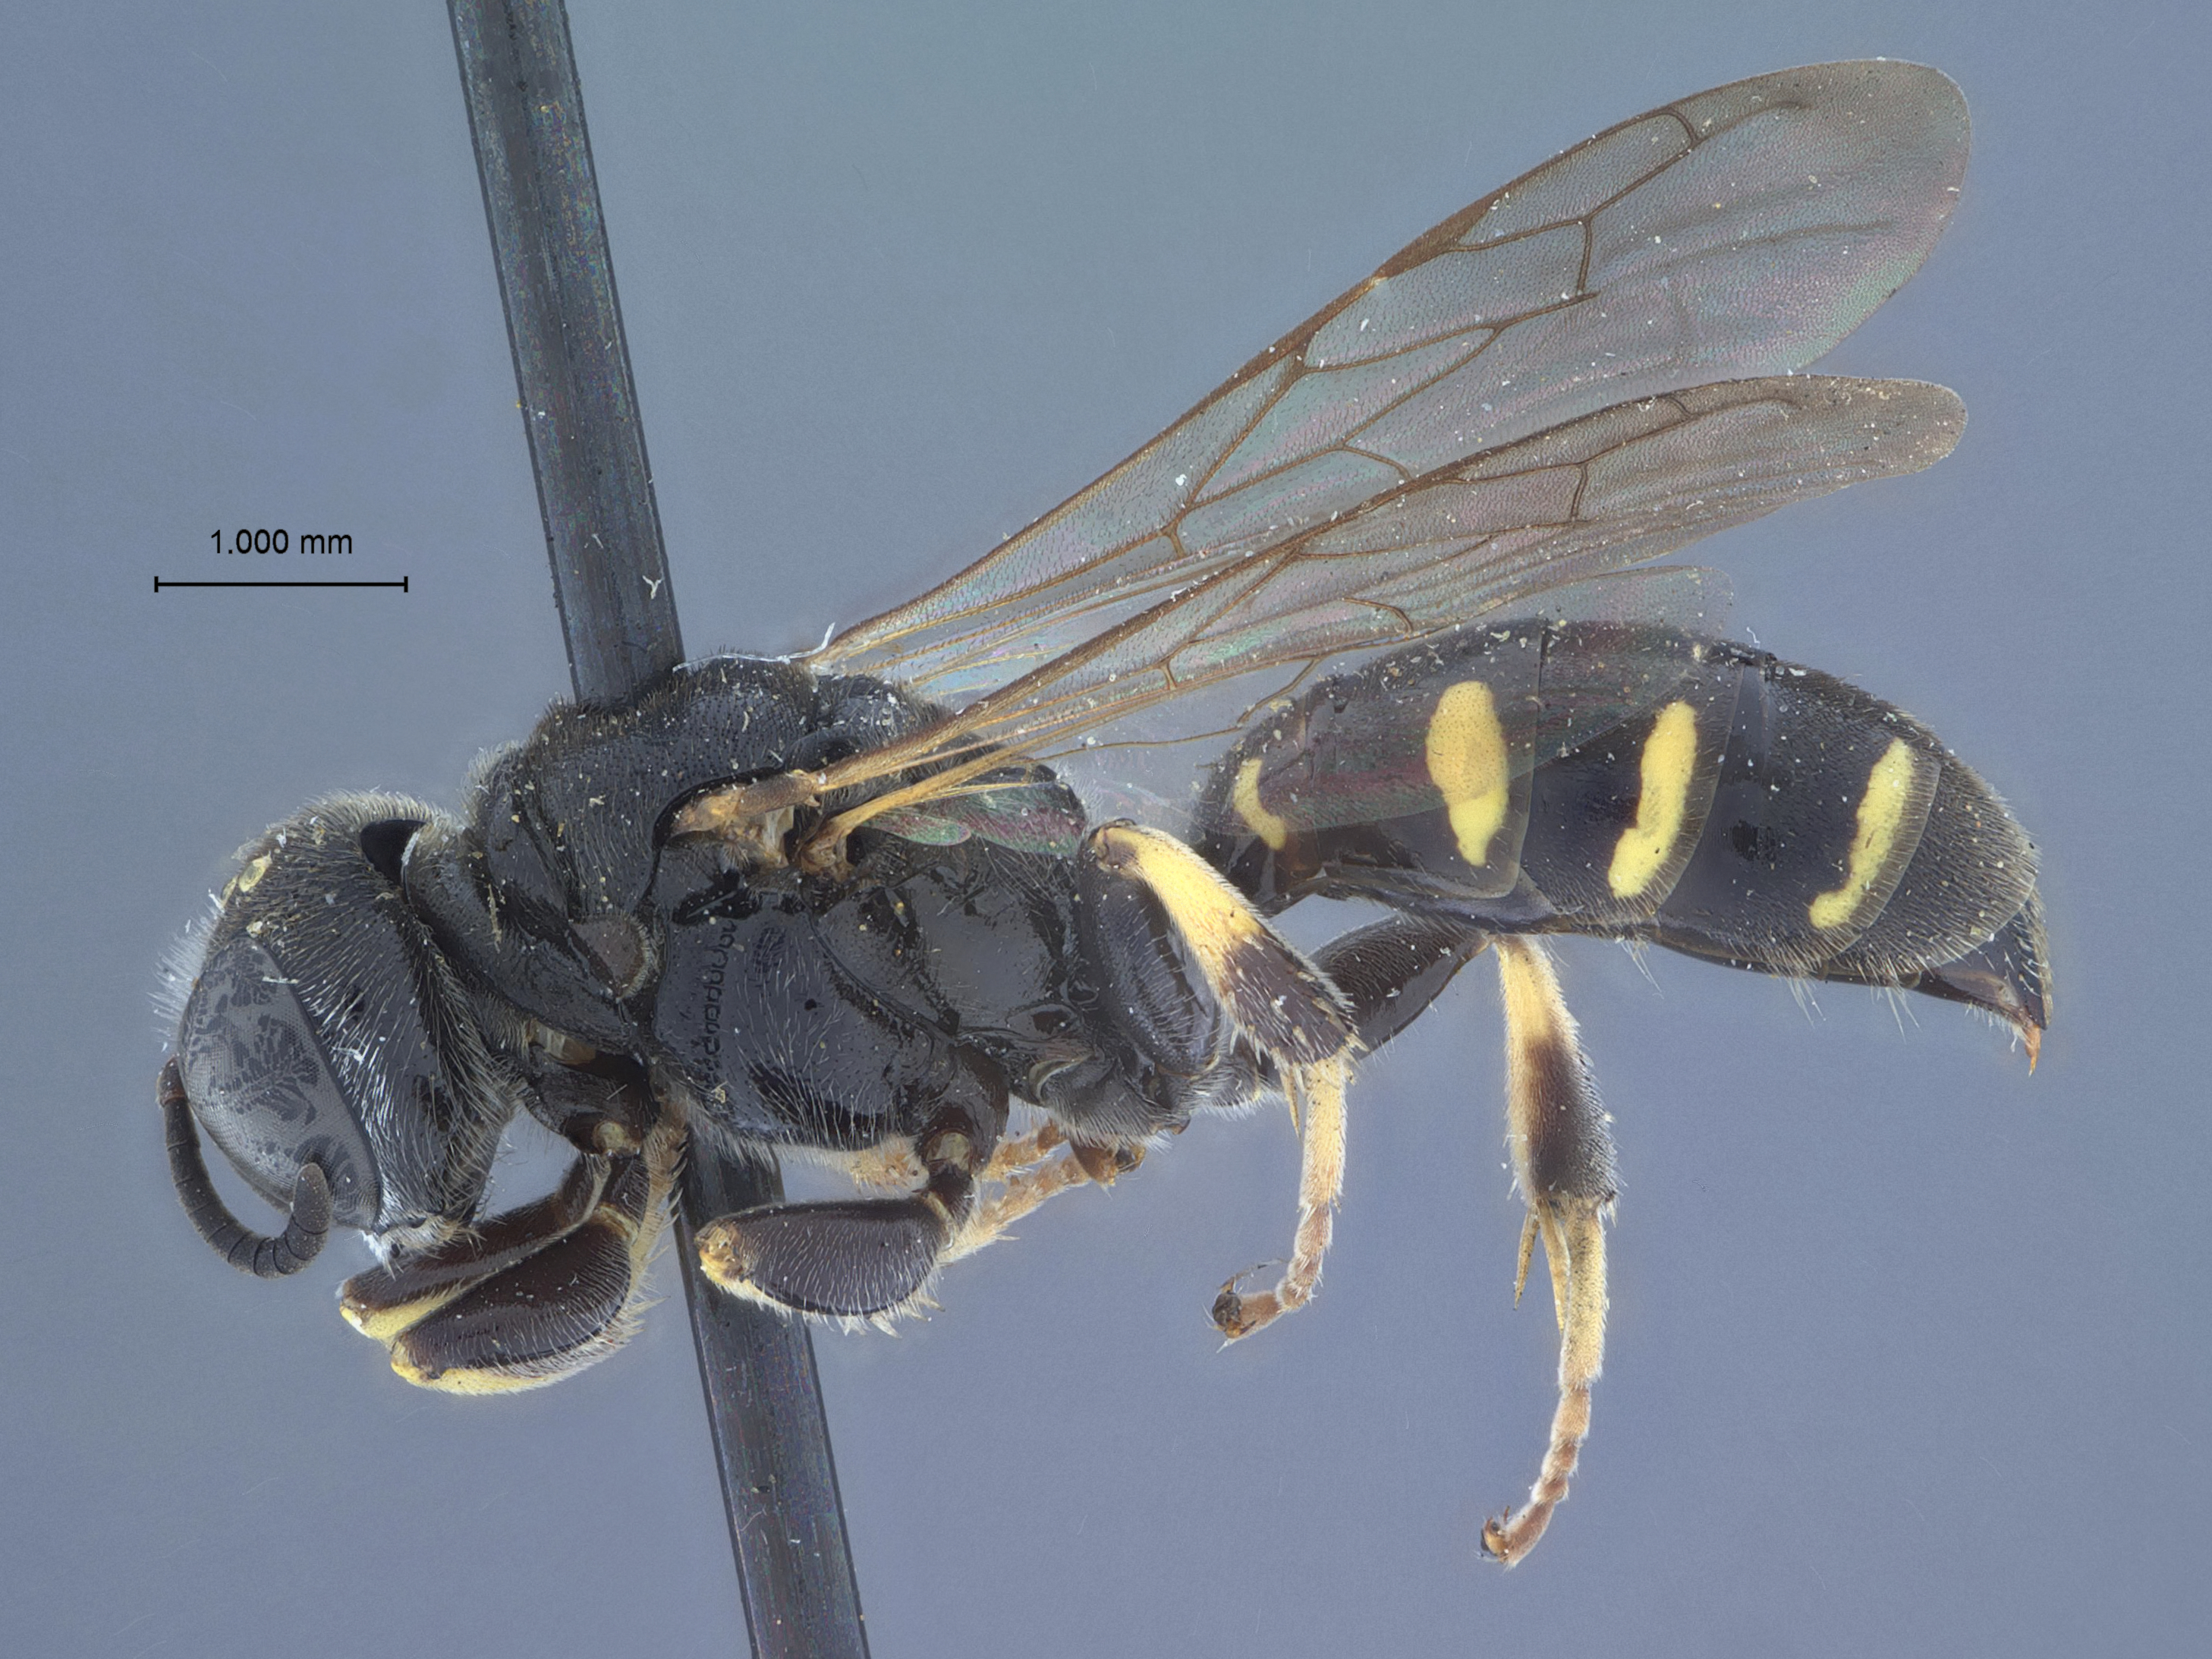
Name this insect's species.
Crabro juniatae
